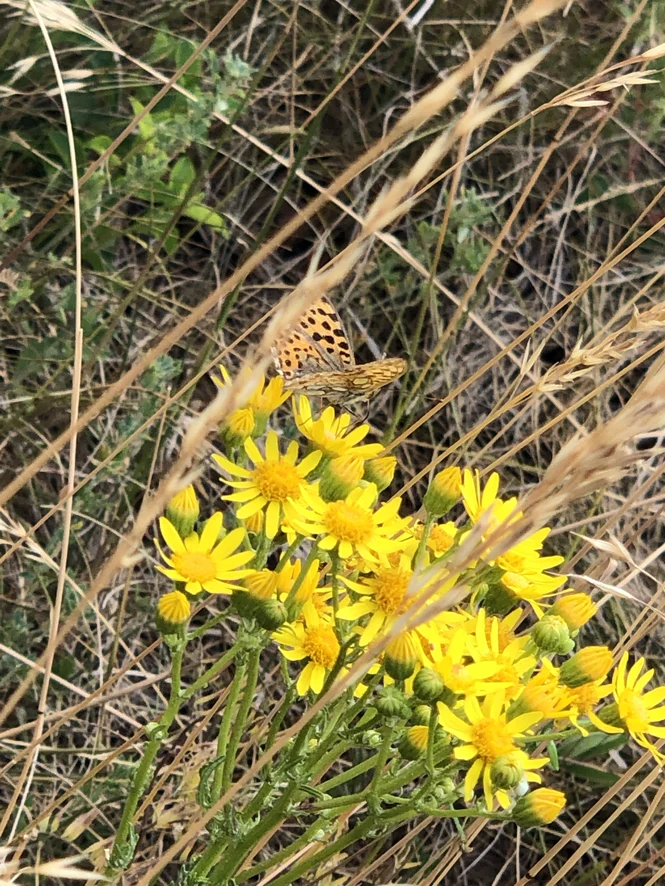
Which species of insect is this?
Issoria lathonia
